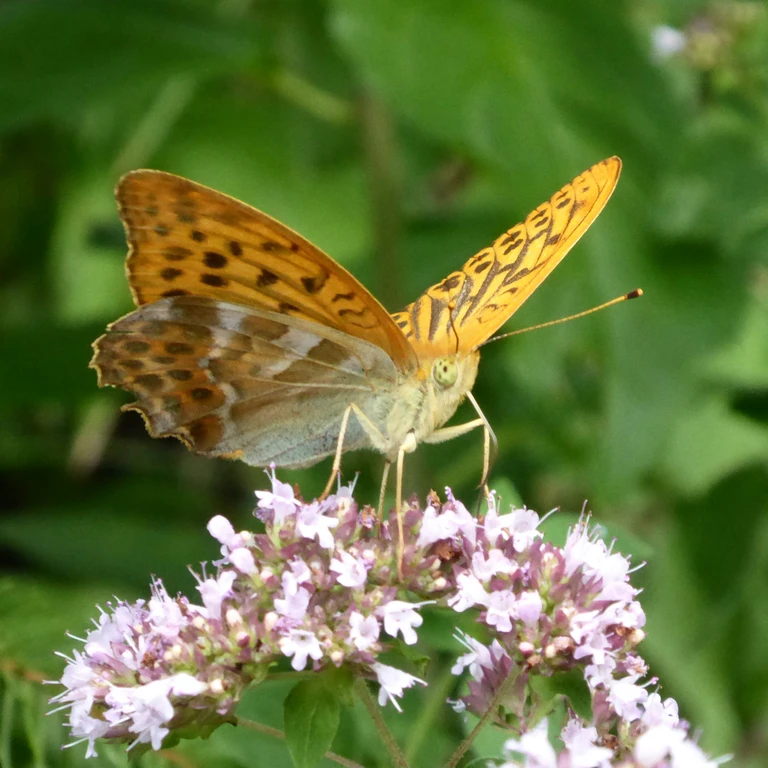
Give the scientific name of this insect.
Argynnis paphia
